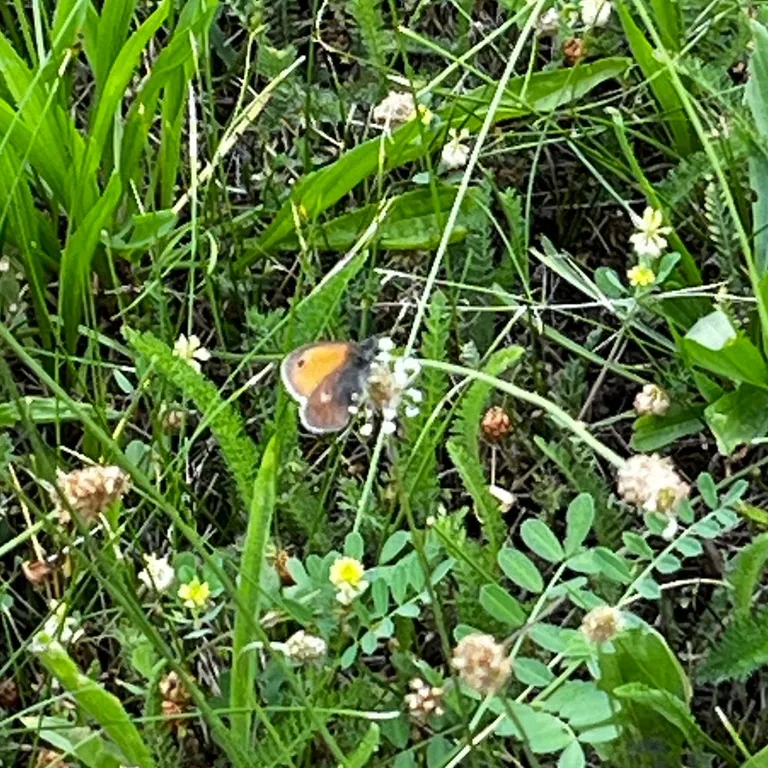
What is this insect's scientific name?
Coenonympha pamphilus
